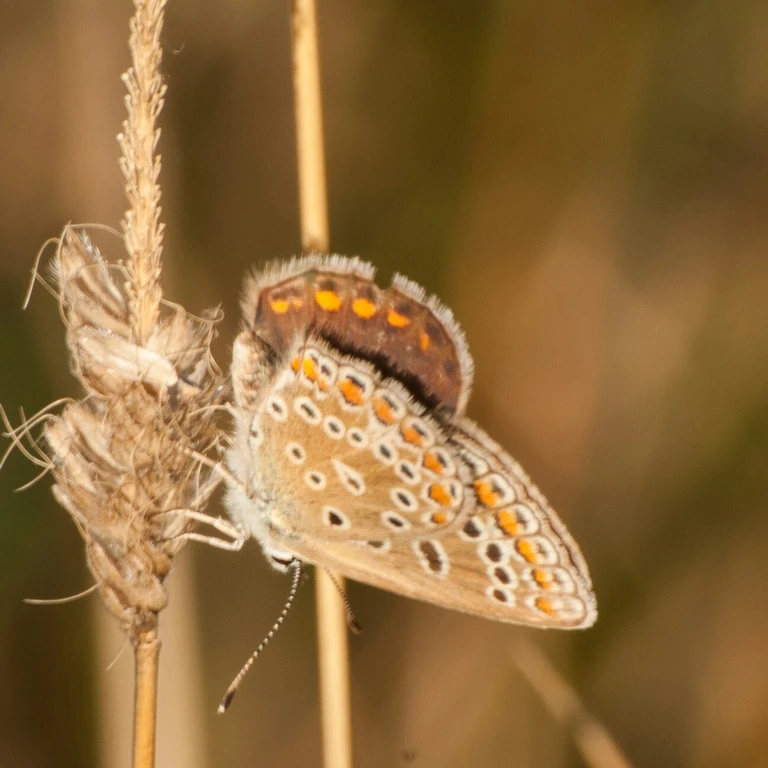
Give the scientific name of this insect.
Polyommatus icarus
